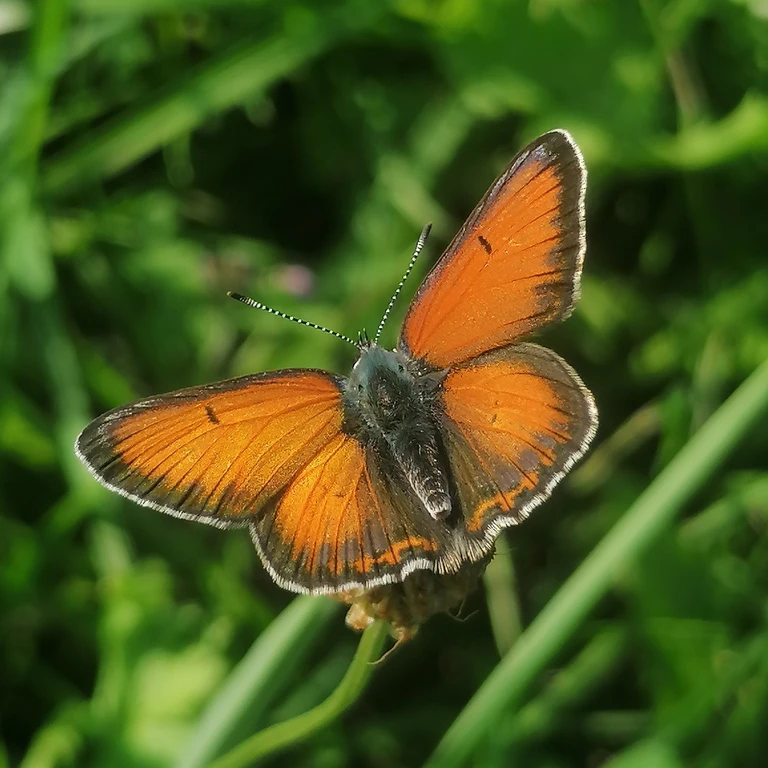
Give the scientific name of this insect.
Lycaena hippothoe (also Palaeochrysophanus hippothoe)
